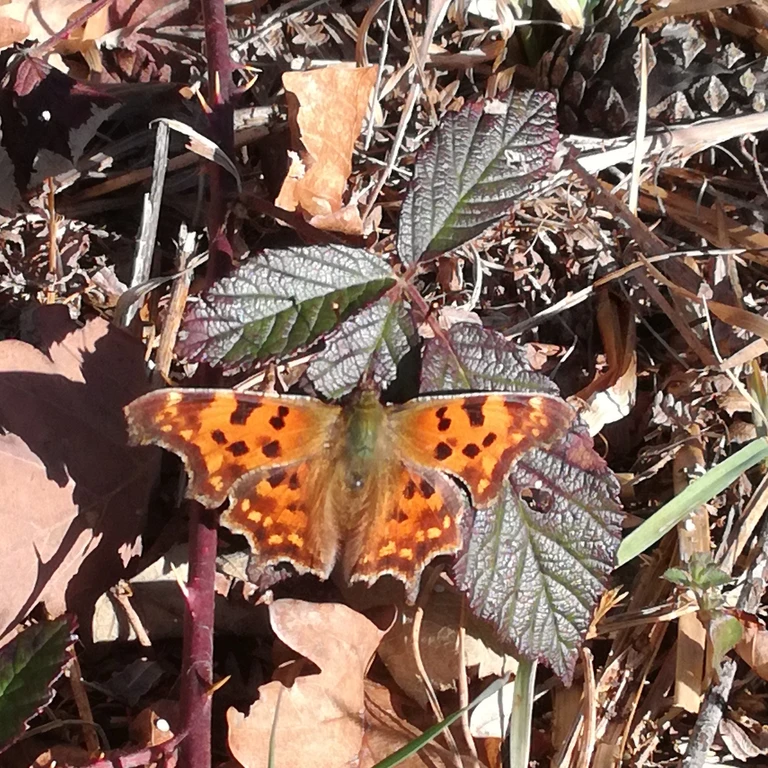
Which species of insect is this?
Polygonia c-album
